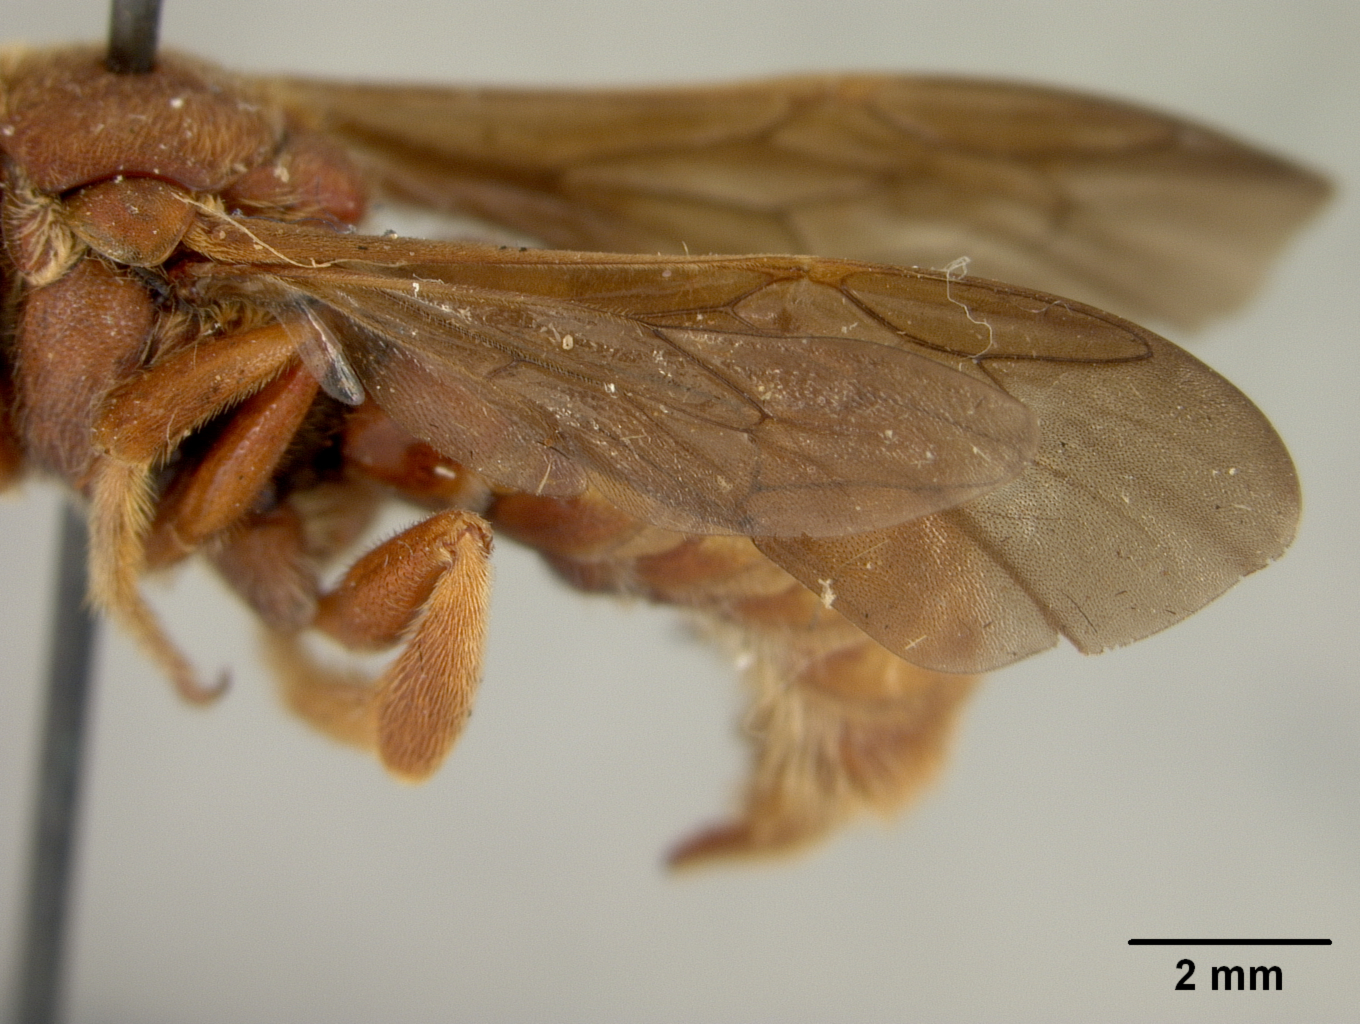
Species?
Dianthidium macrurum
